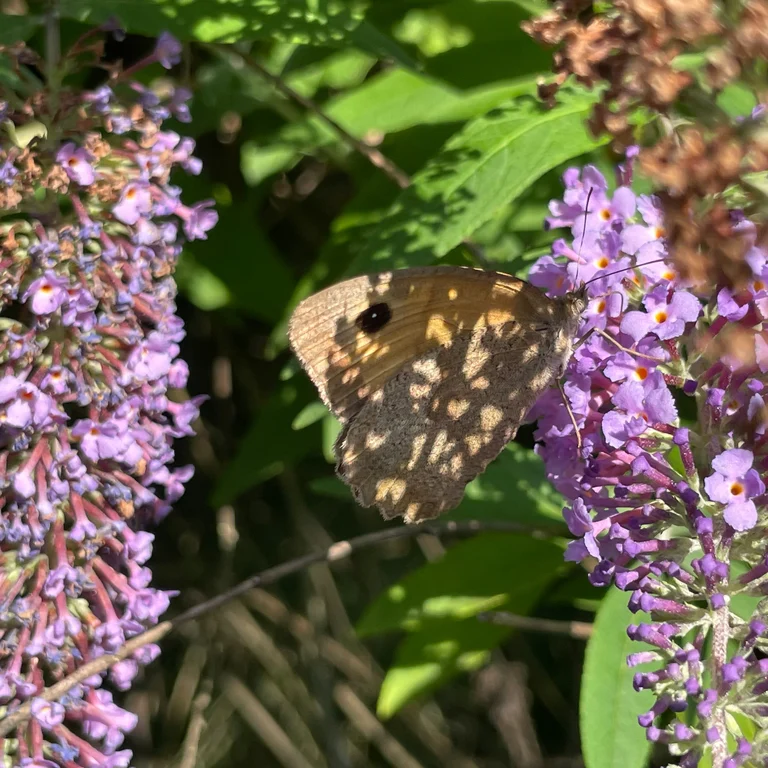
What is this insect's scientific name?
Maniola jurtina
